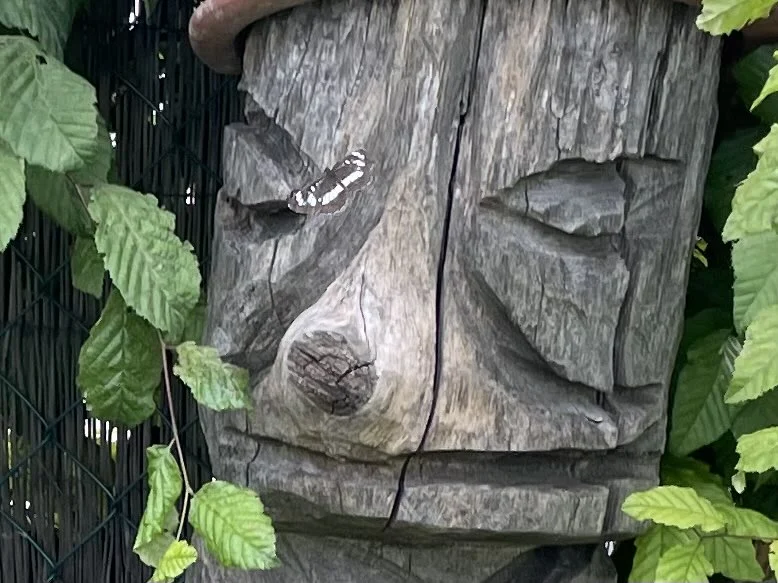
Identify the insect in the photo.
Neptis rivularis
